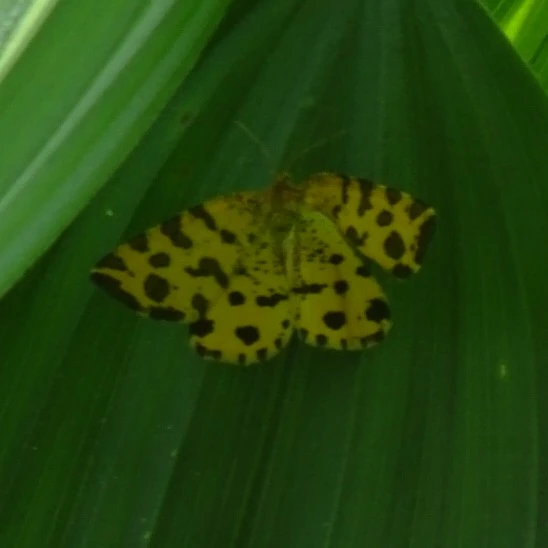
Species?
Pseudopanthera macularia
